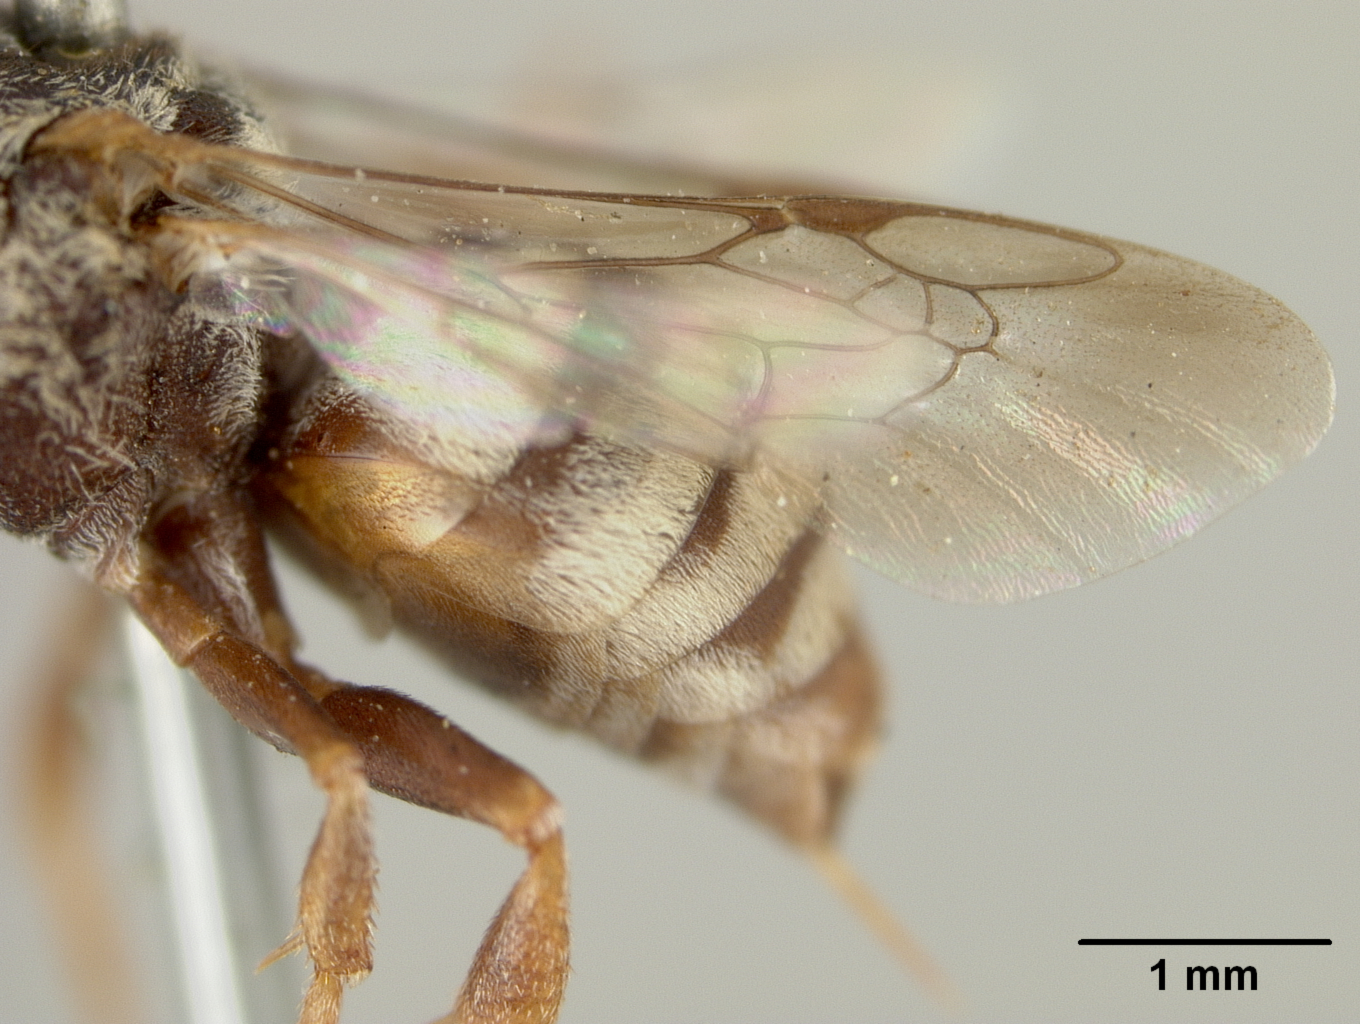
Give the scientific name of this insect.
Epeolus barberiellus
